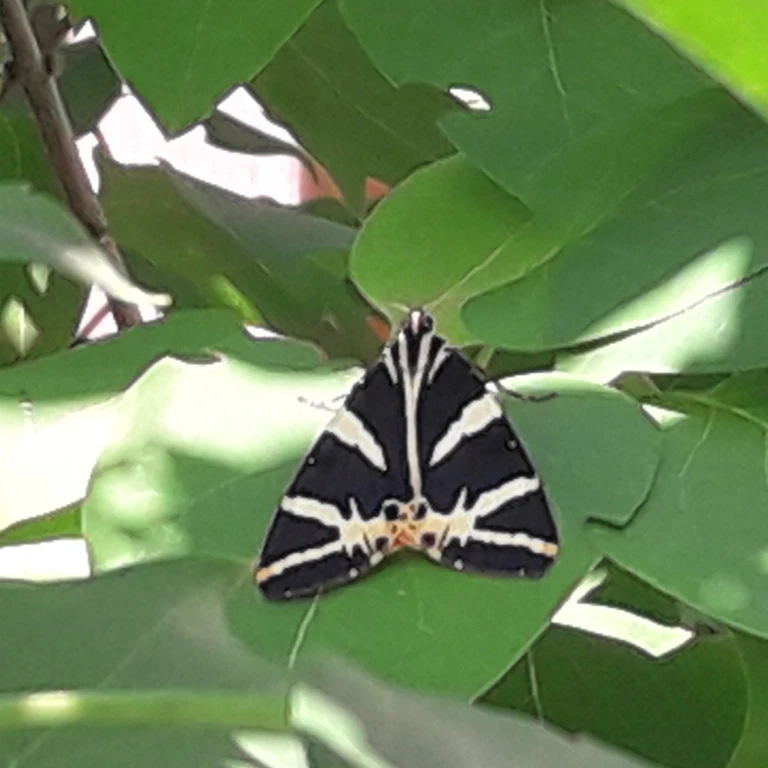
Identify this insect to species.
Euplagia quadripunctaria
